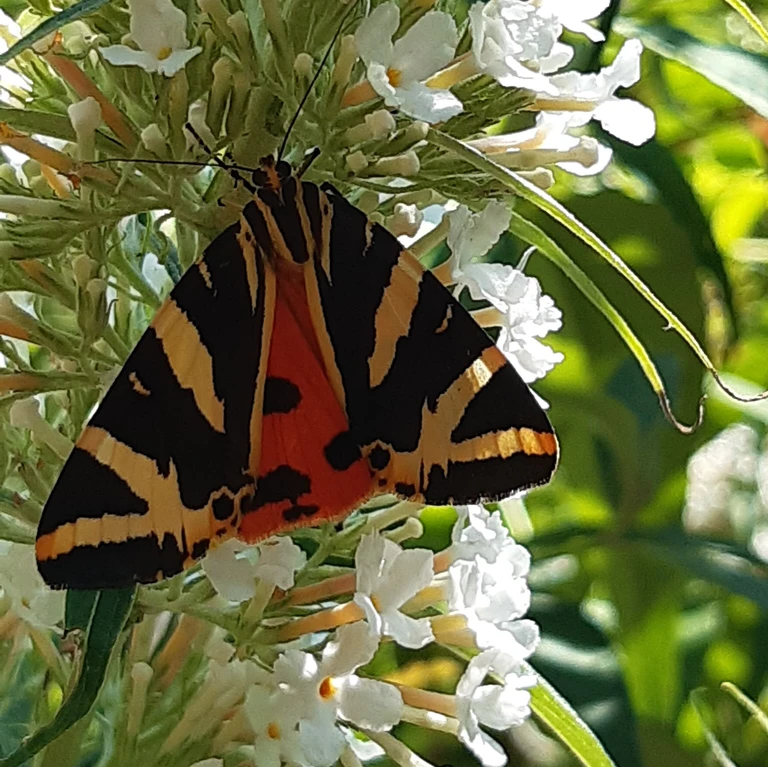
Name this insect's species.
Euplagia quadripunctaria
